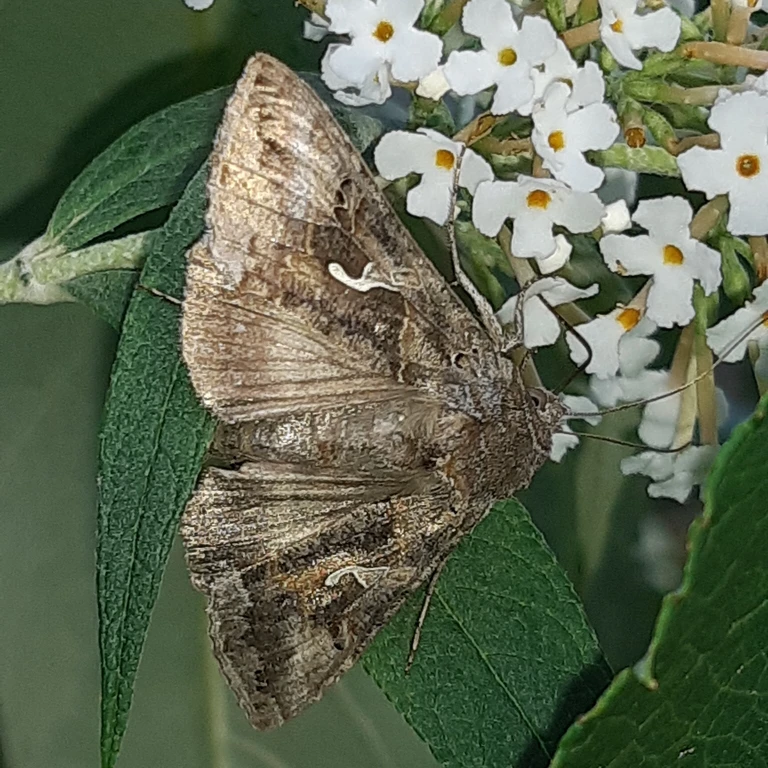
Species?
Autographa gamma
